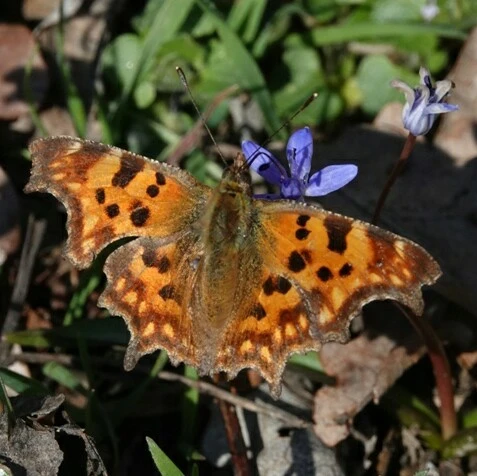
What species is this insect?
Polygonia c-album
